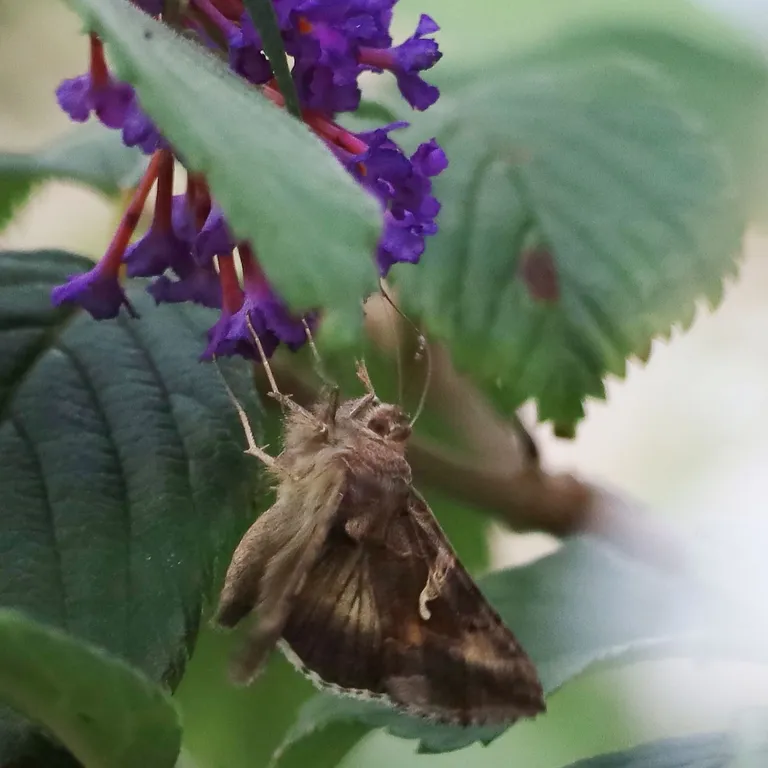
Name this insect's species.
Autographa gamma
